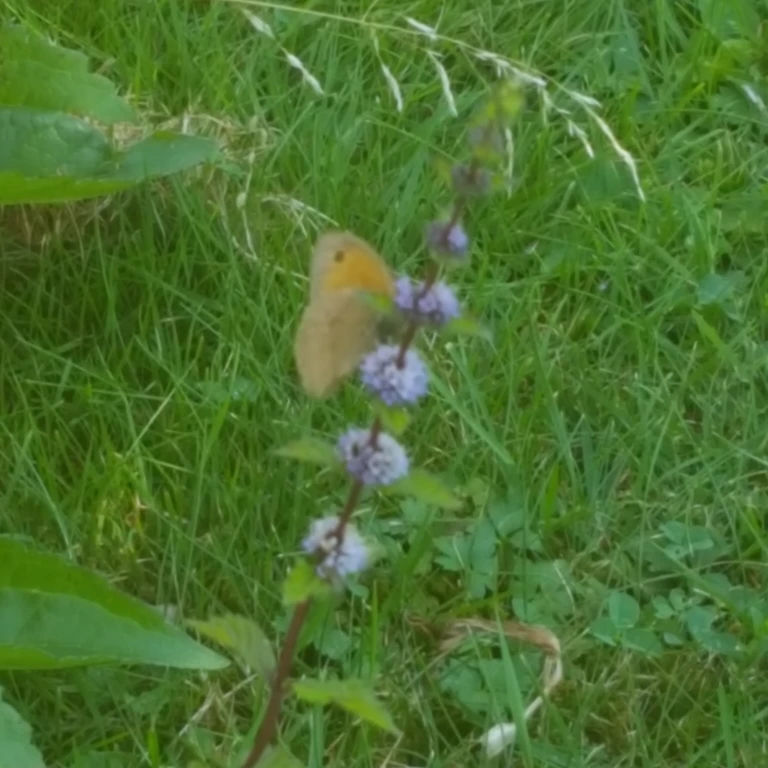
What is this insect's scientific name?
Coenonympha pamphilus
